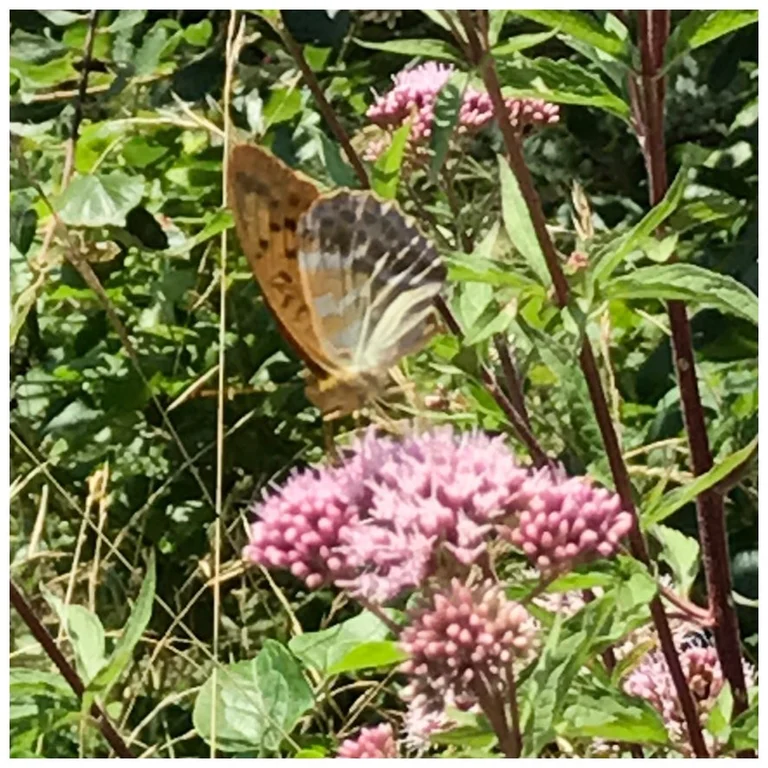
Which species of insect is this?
Argynnis paphia
